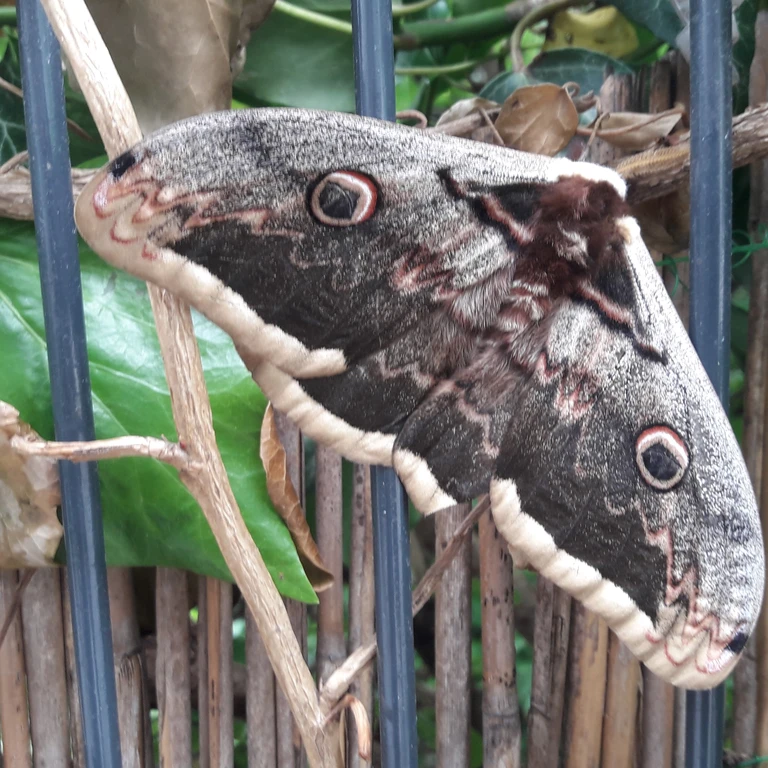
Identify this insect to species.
Saturnia pyri
